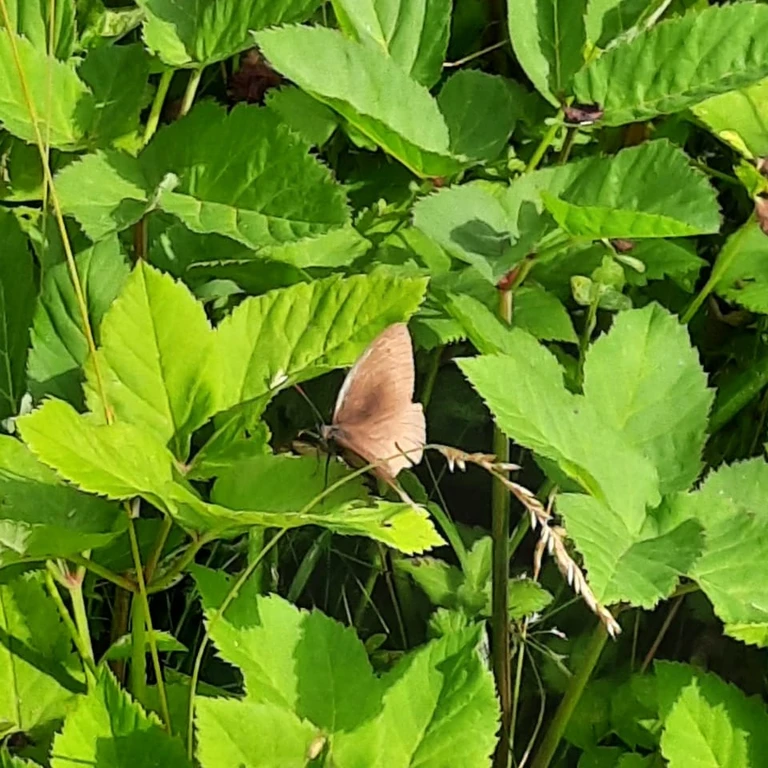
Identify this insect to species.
Maniola jurtina
